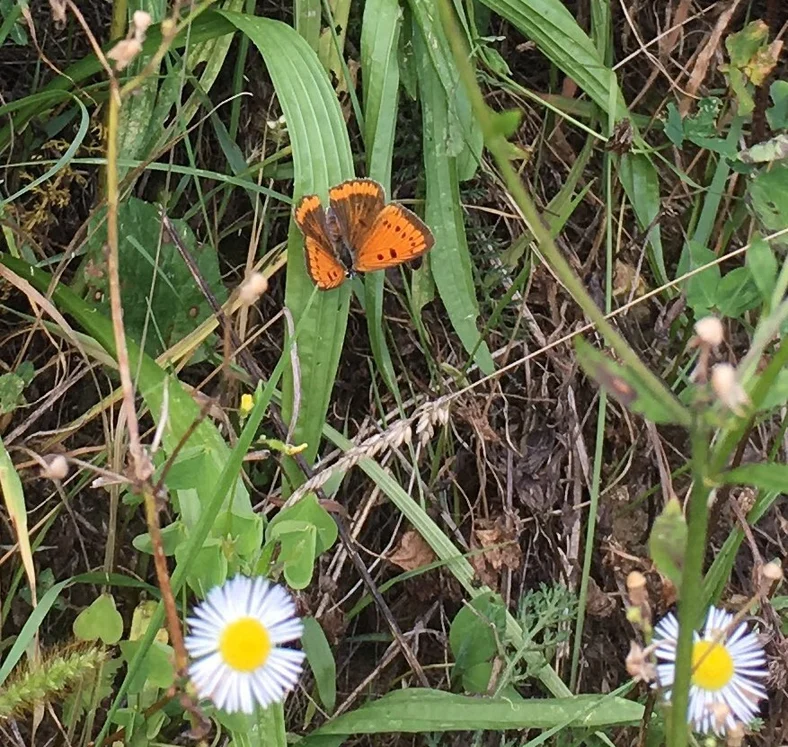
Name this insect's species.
Lycaena dispar
